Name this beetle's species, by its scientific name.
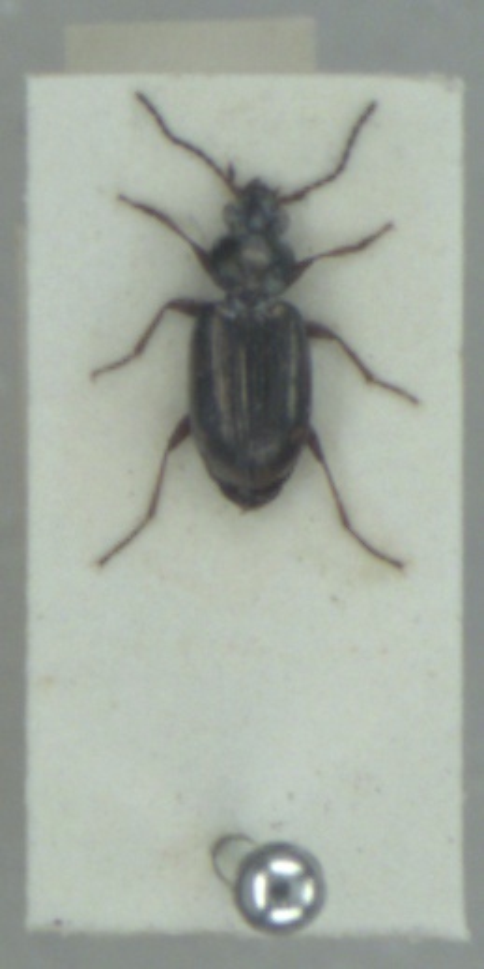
Bembidion varium
